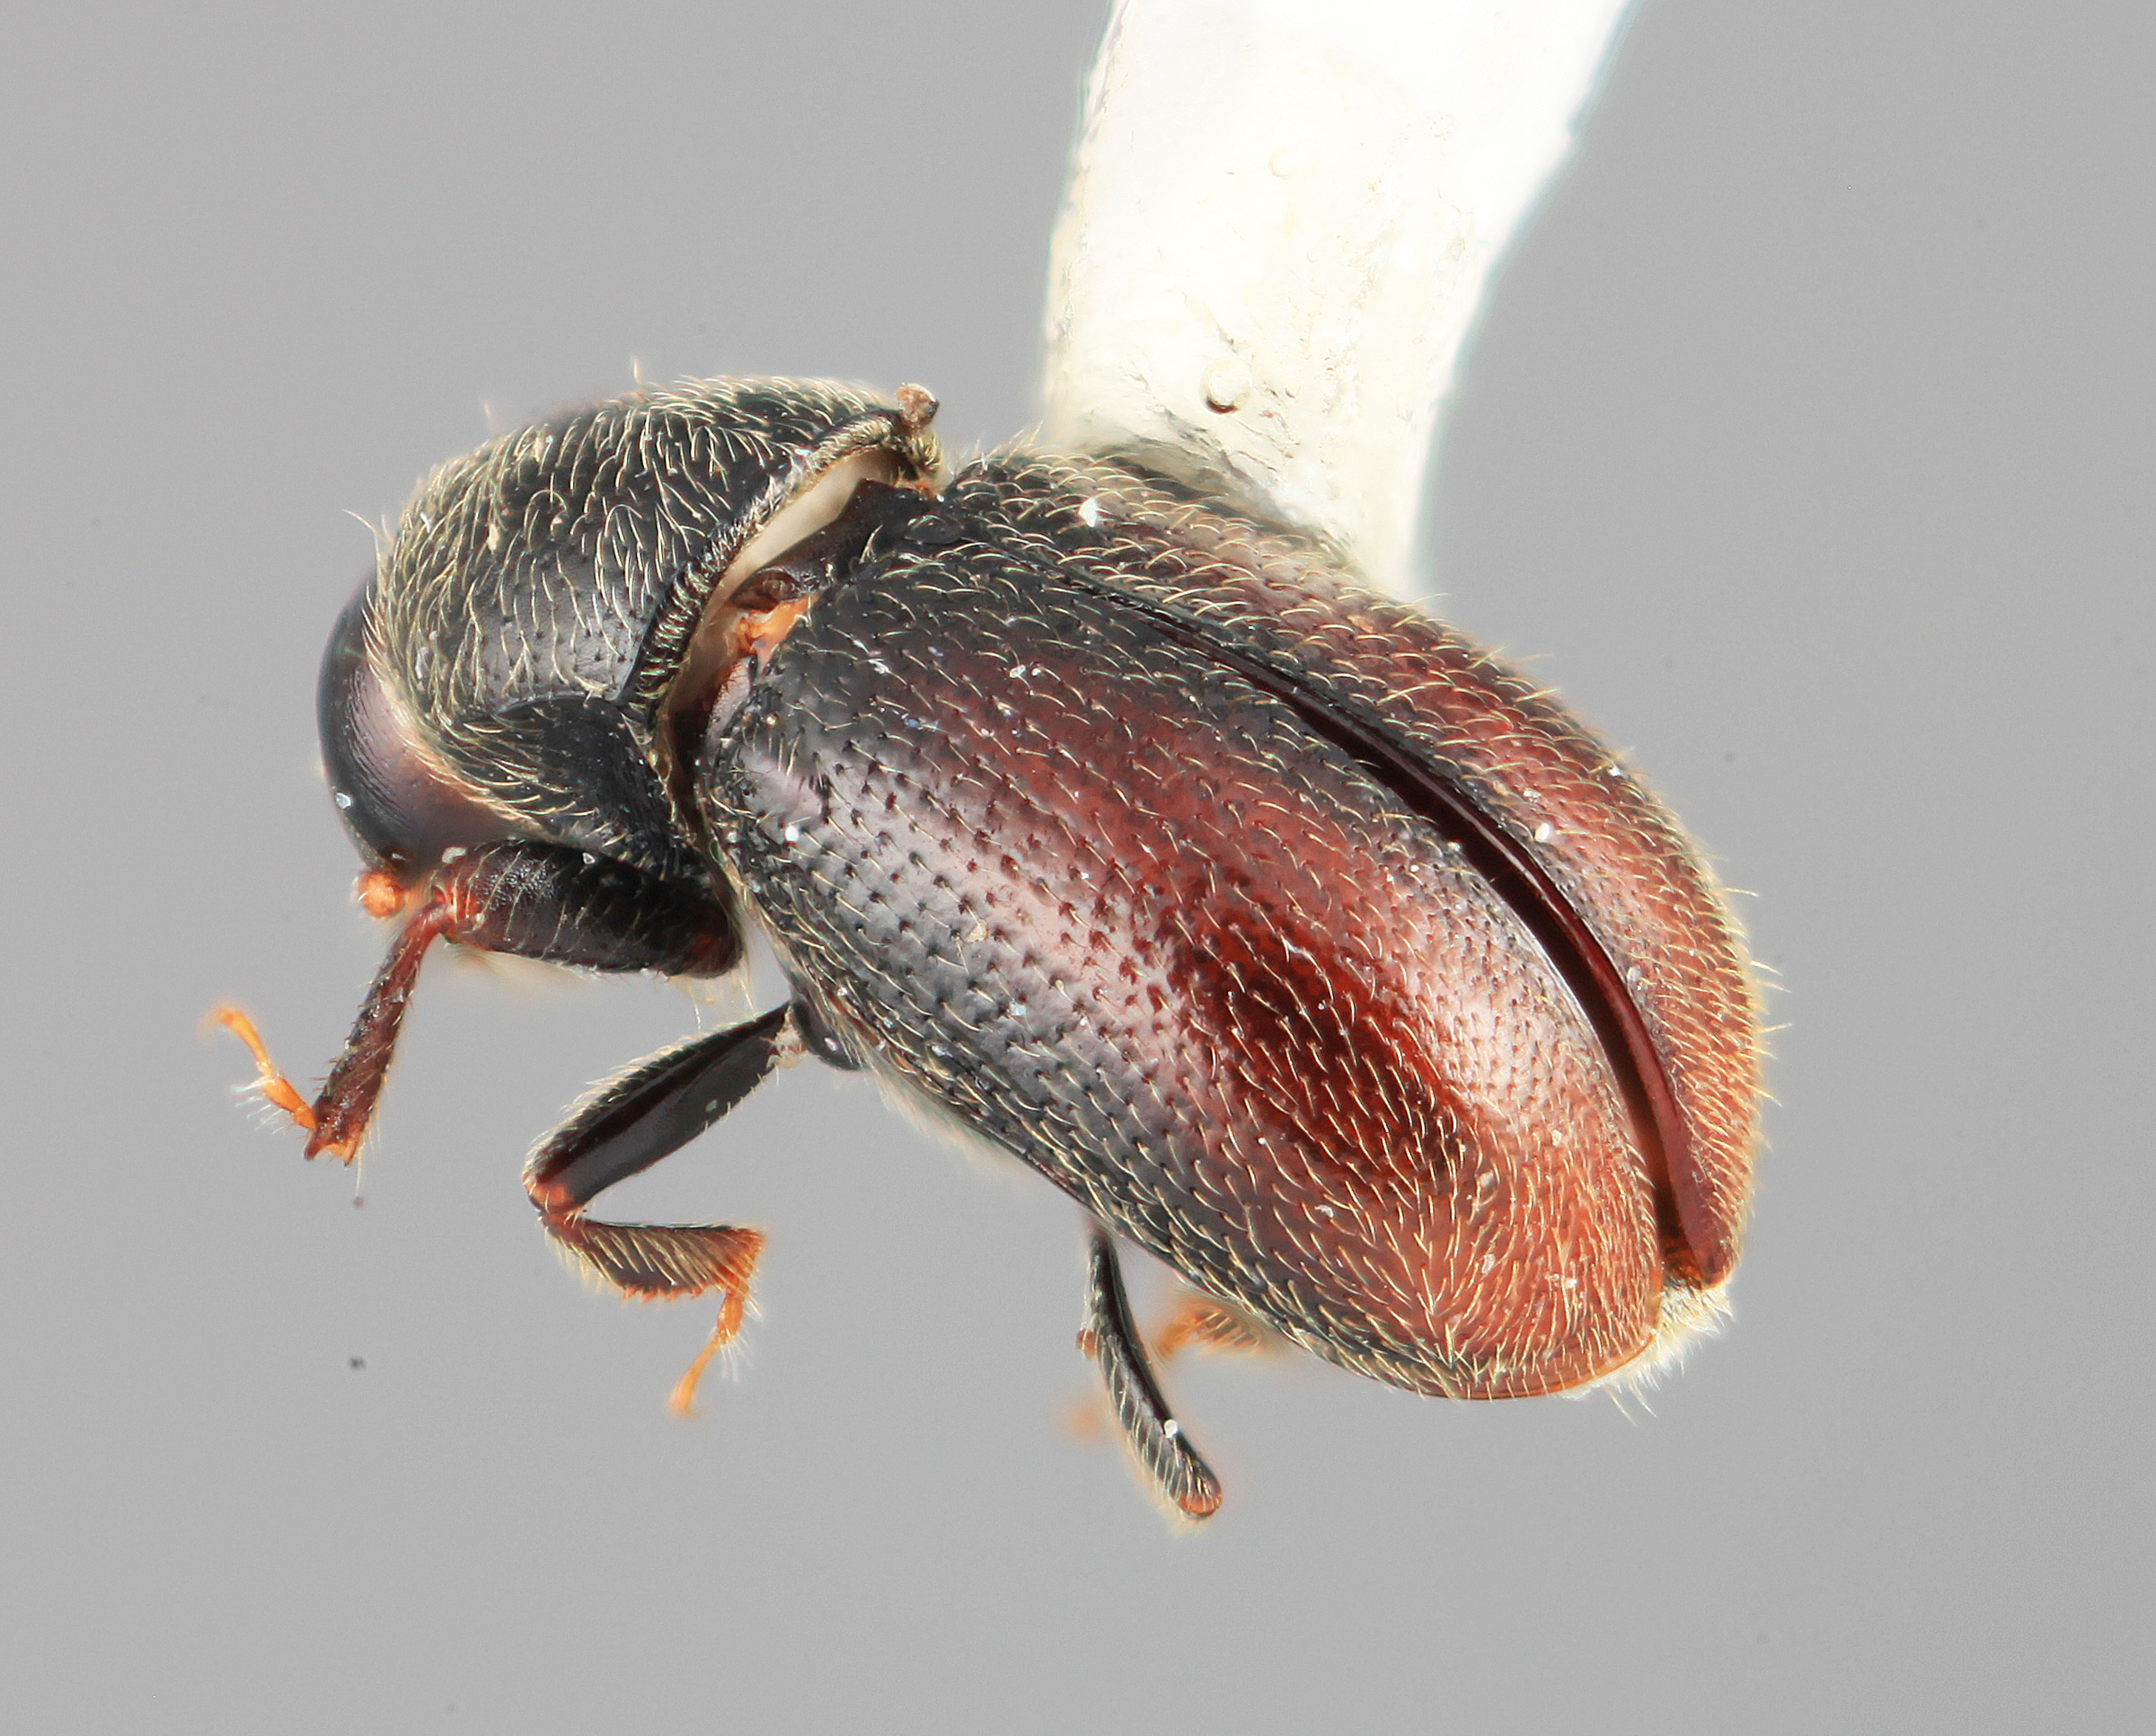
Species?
Scolytodes semipunctatus
